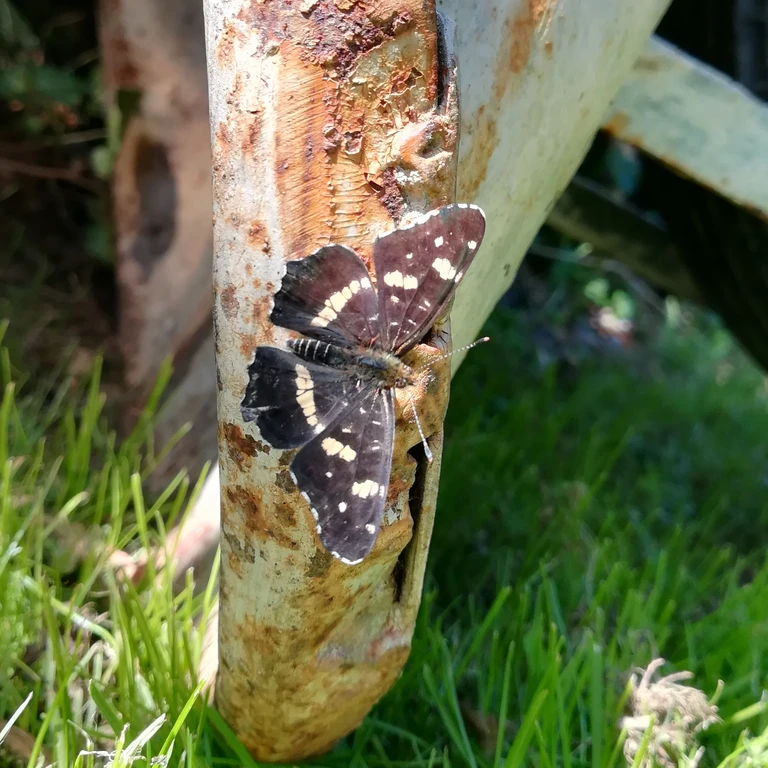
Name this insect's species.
Araschnia levana
